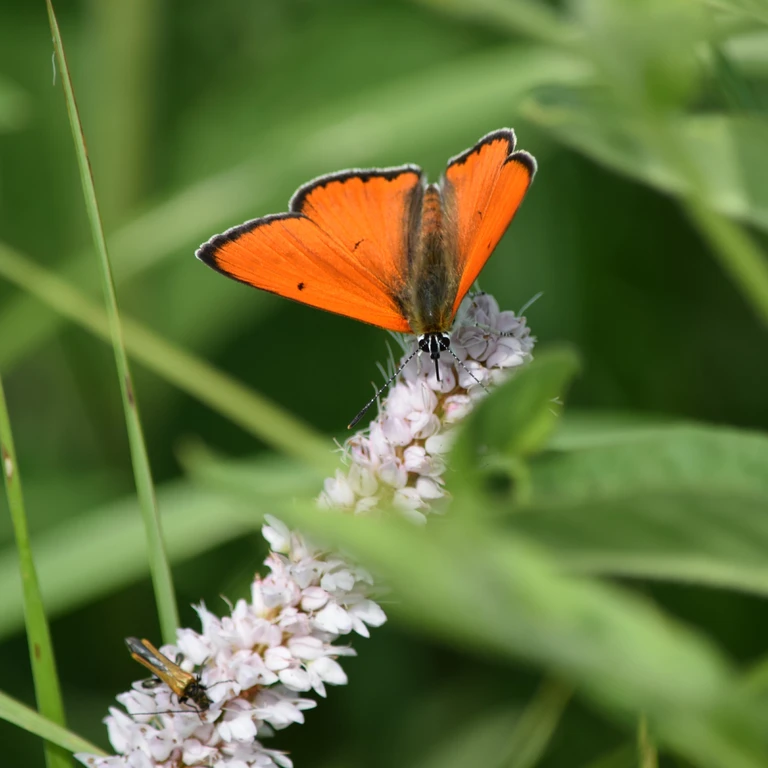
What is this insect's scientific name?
Lycaena dispar
